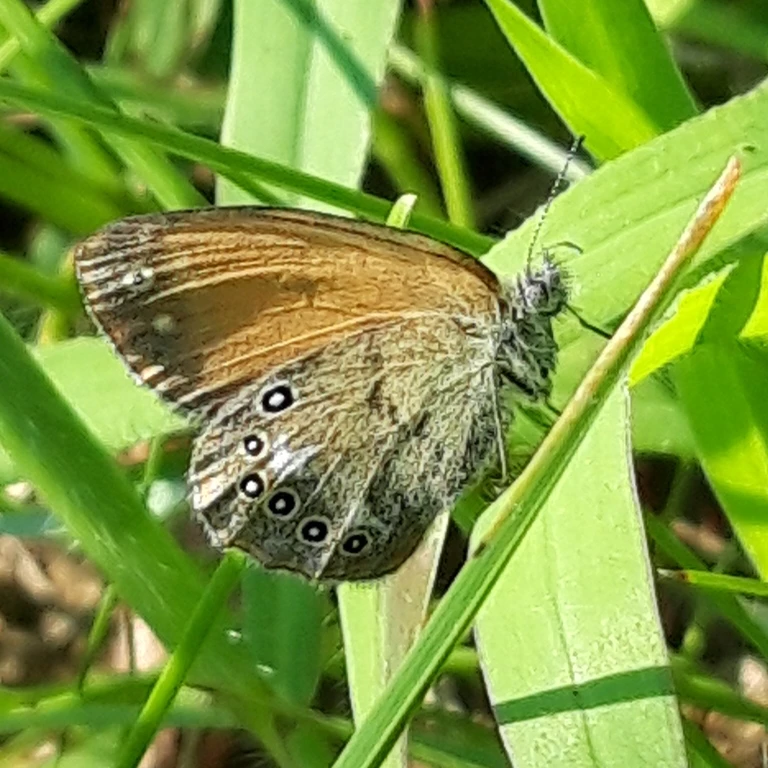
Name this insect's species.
Coenonympha glycerion (also Coenonympha iphis)
